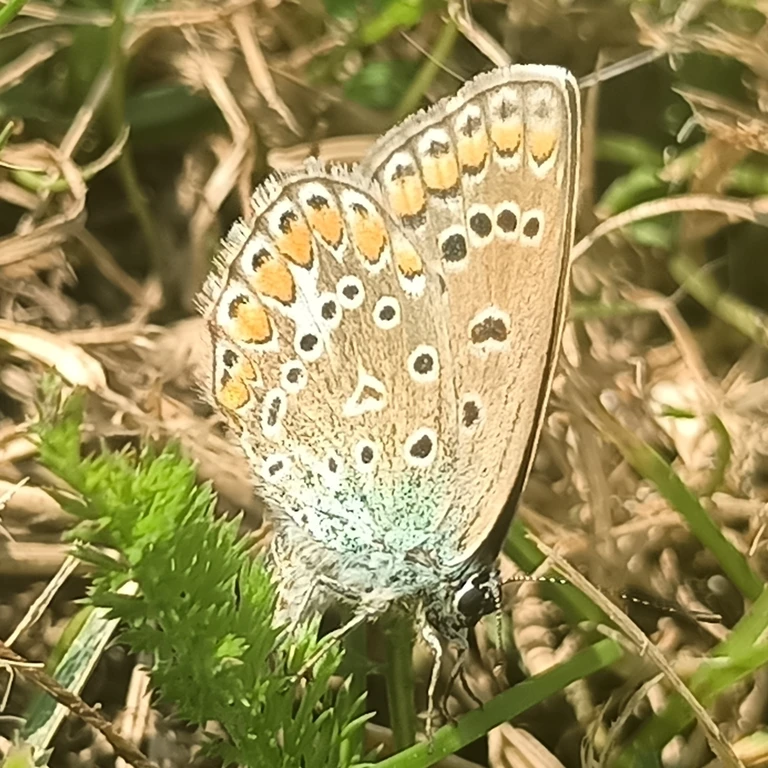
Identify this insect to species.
Polyommatus icarus
